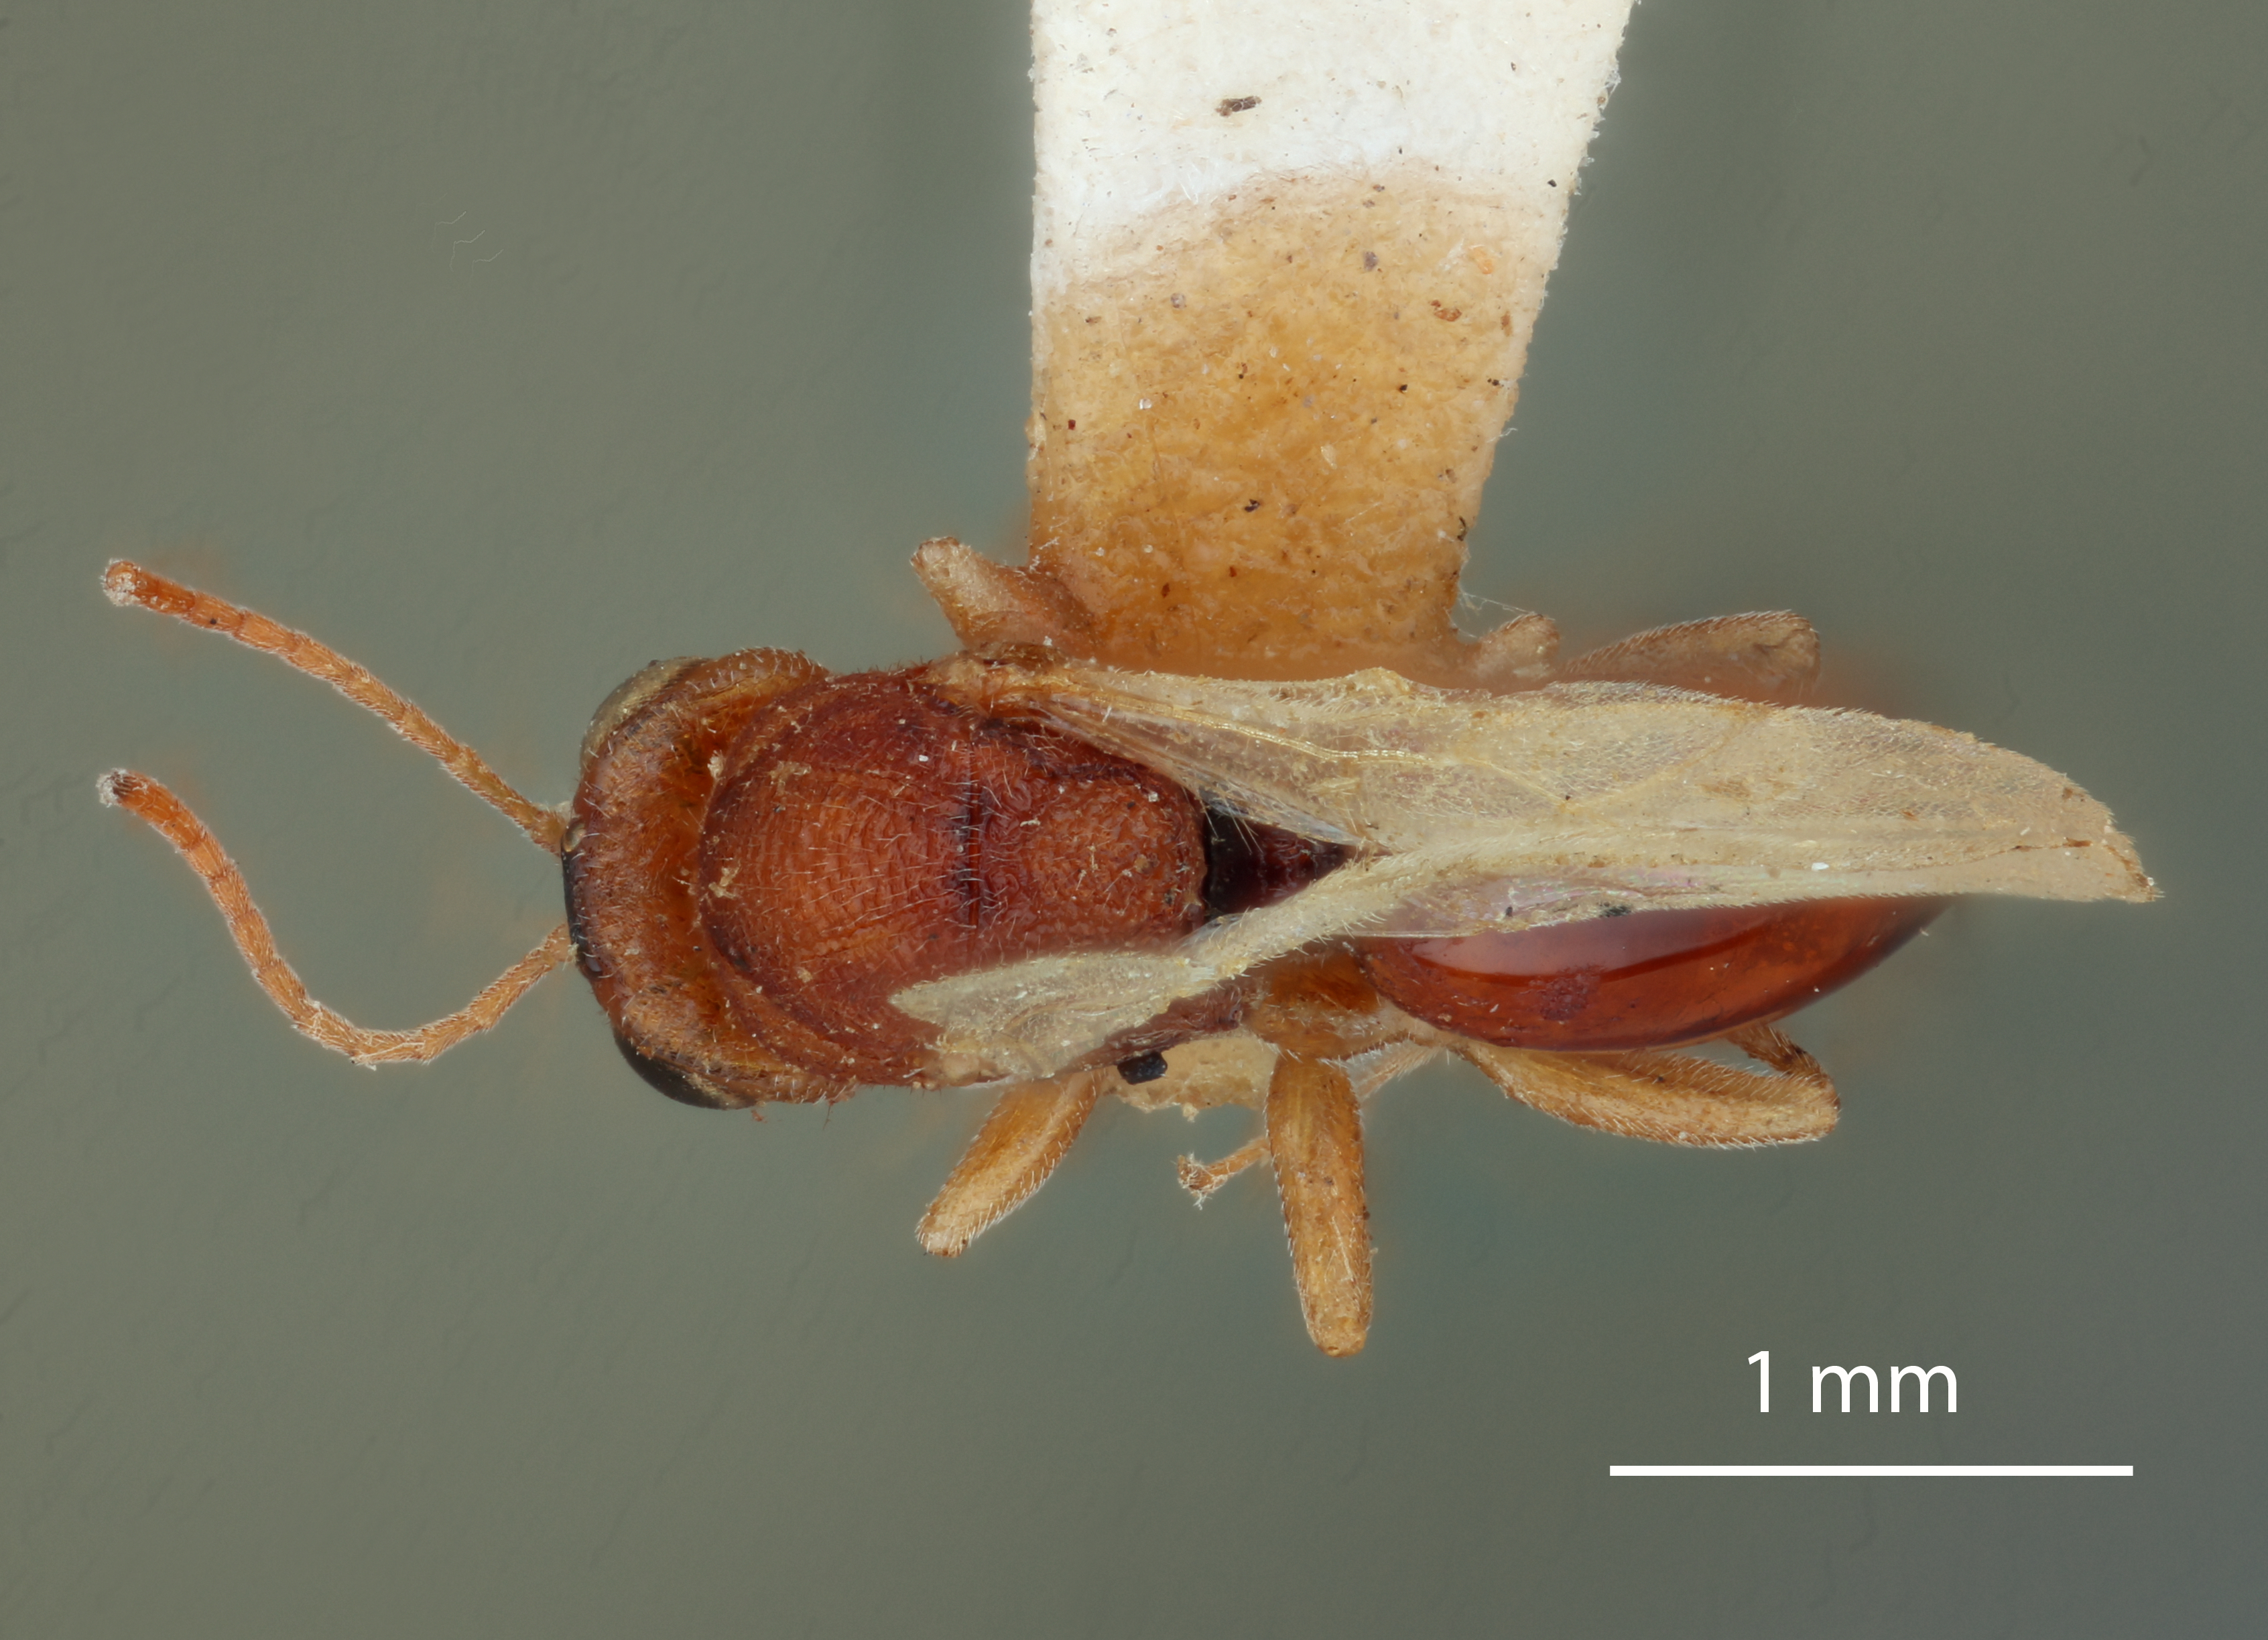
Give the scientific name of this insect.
Synergus medullae
